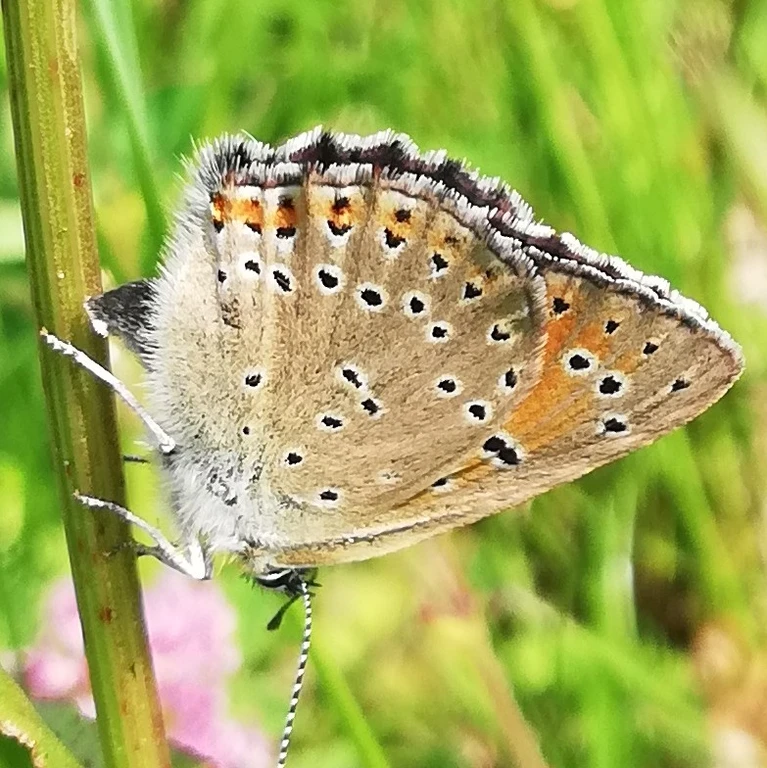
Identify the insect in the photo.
Lycaena hippothoe (also Palaeochrysophanus hippothoe)
